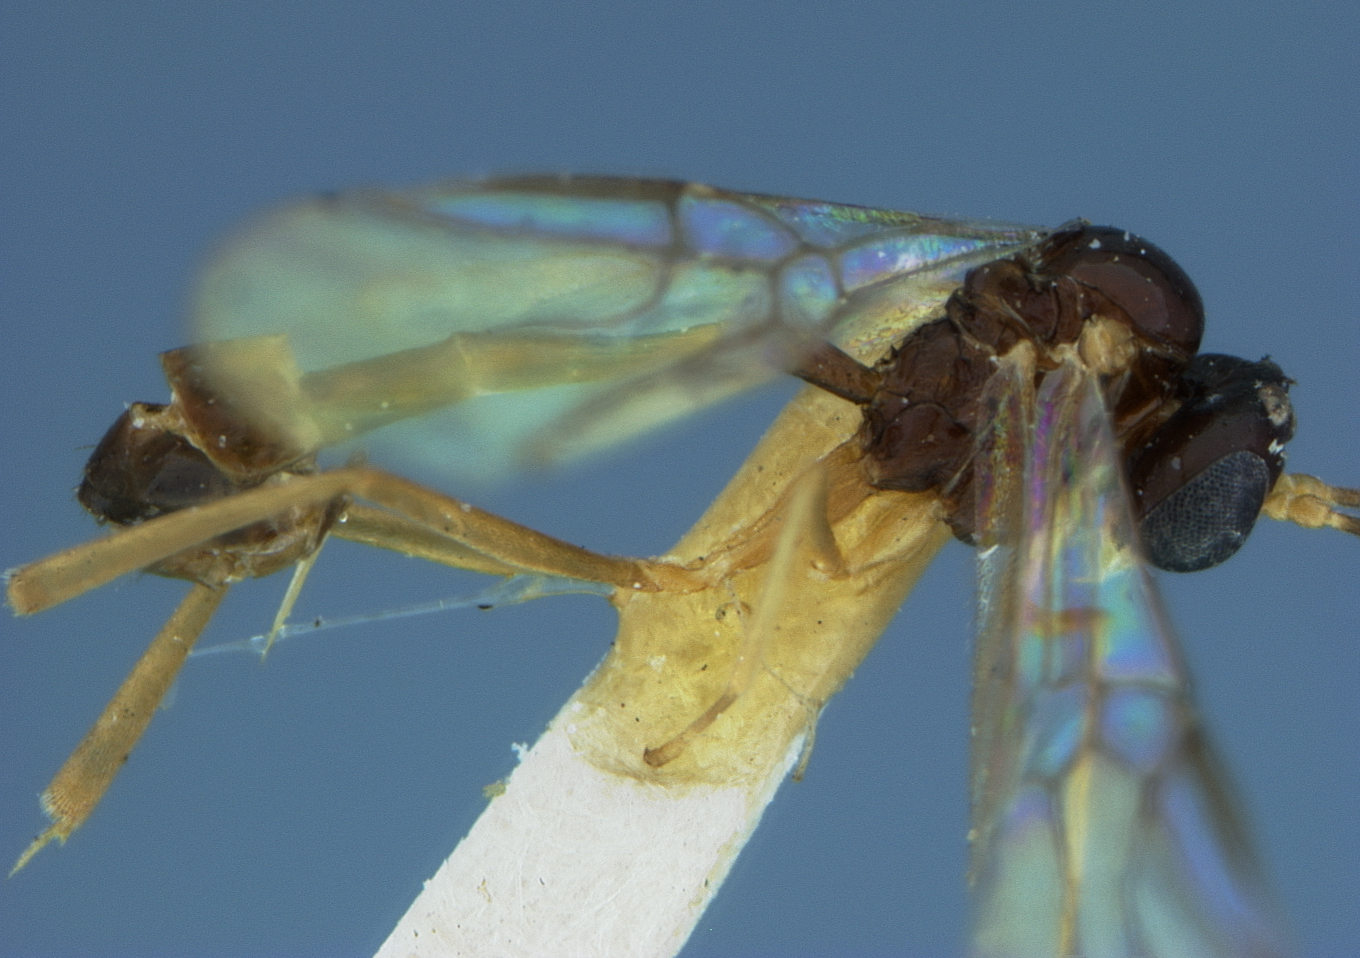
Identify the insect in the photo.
Wesmaelia rileyi
